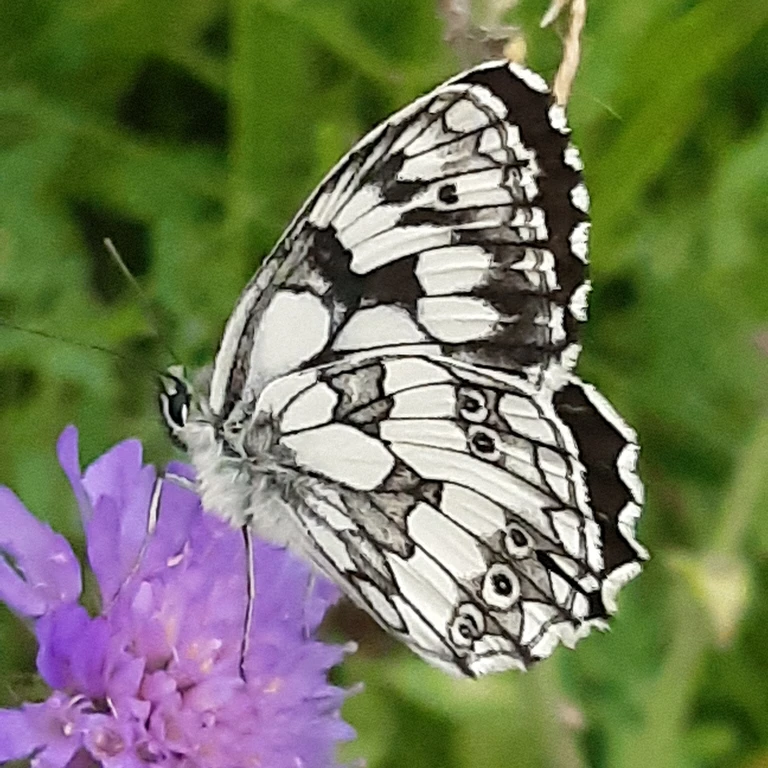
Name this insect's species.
Melanargia galathea
